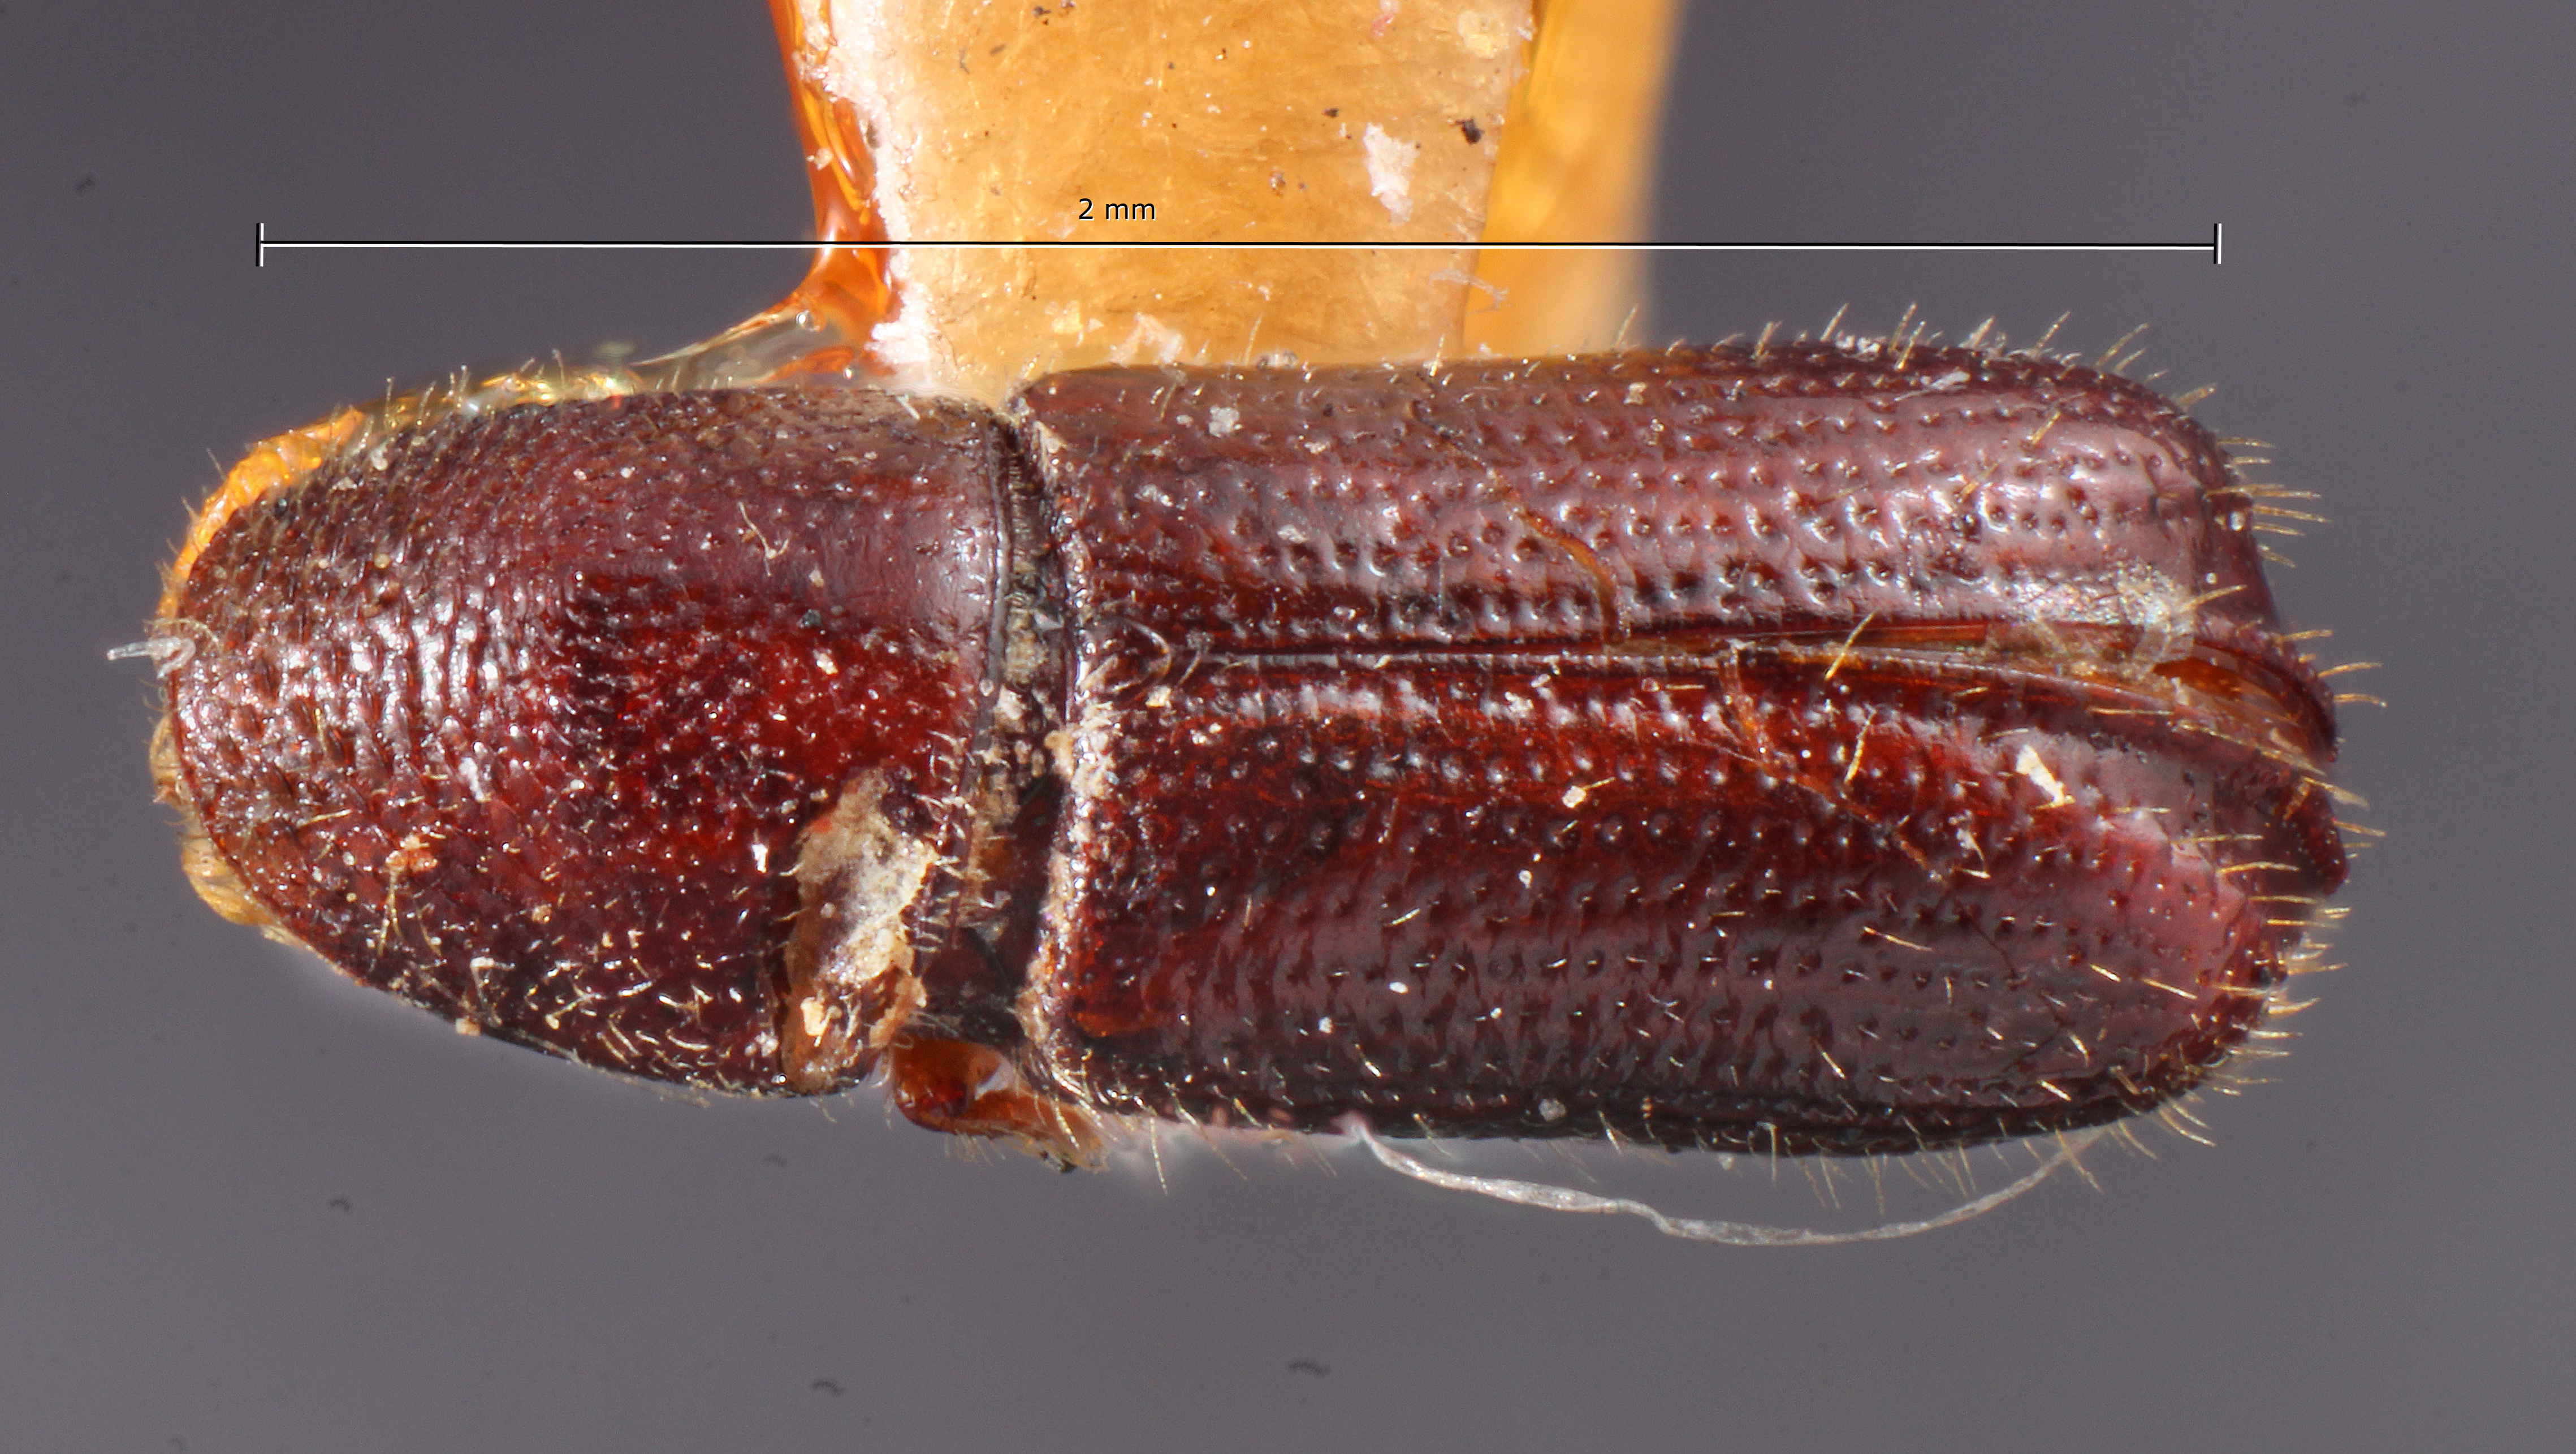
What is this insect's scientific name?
Pityophthorus herrerai
